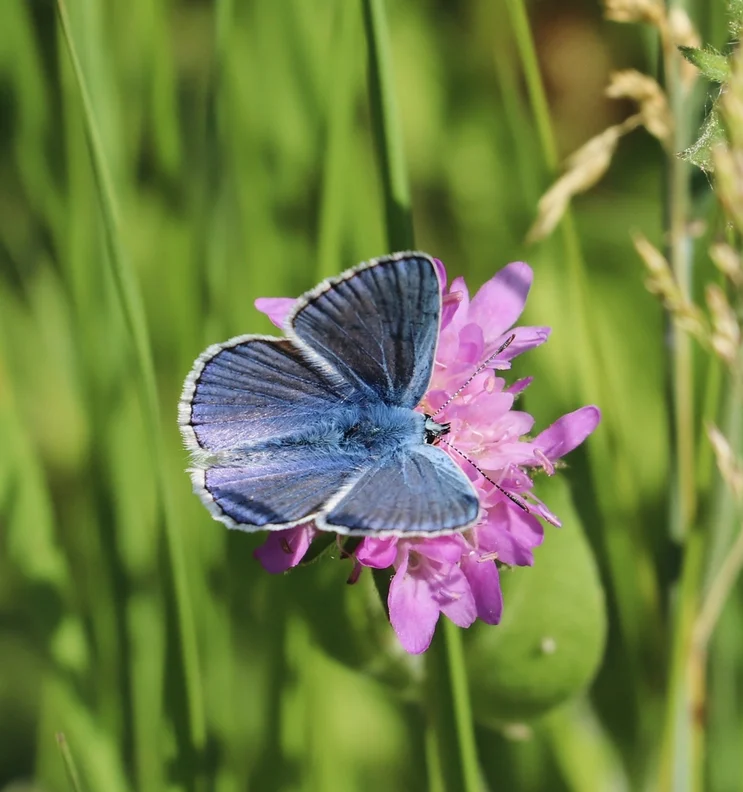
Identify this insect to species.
Polyommatus icarus
